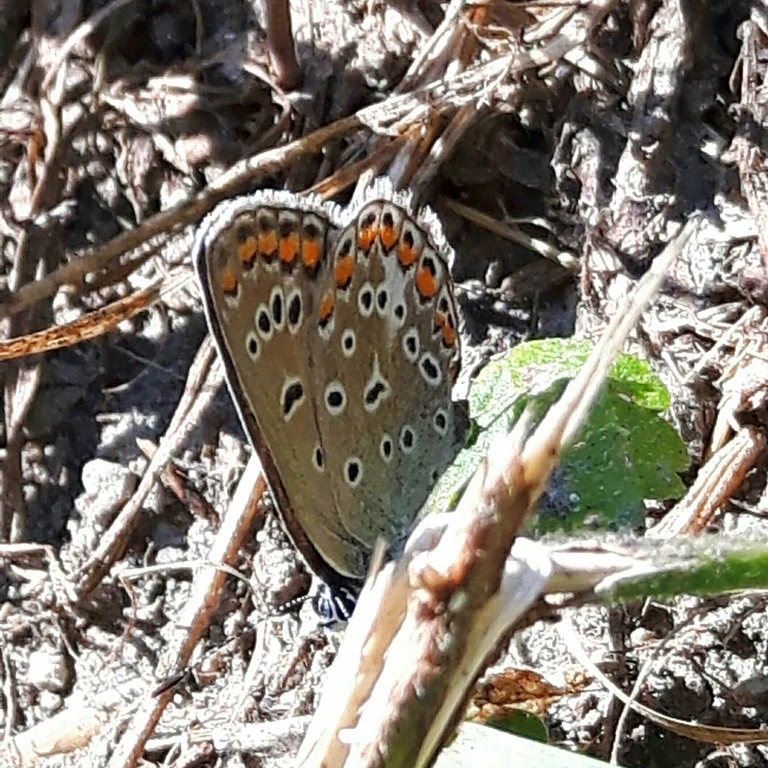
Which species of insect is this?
Polyommatus icarus
